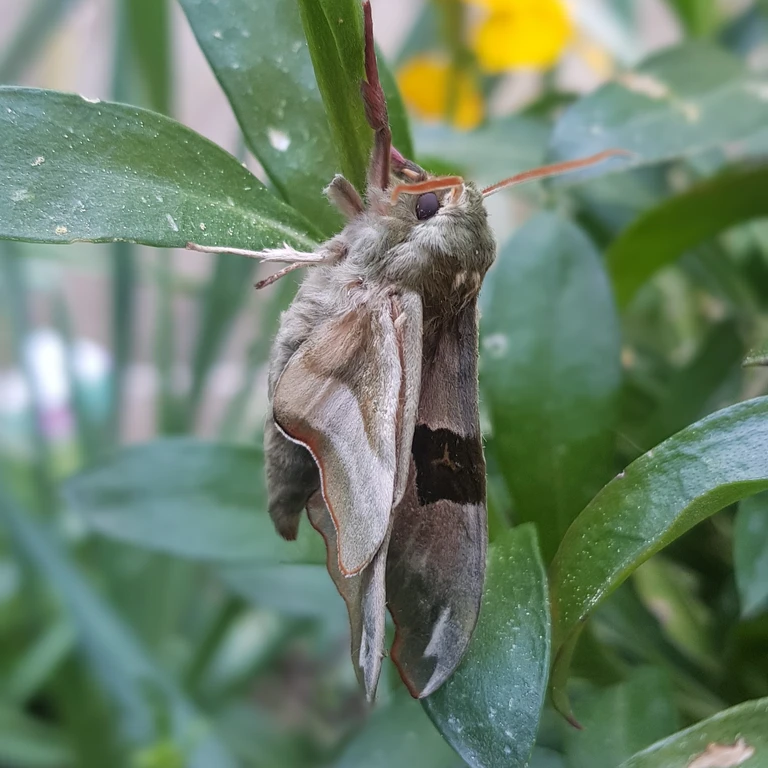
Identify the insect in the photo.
Mimas tiliae
